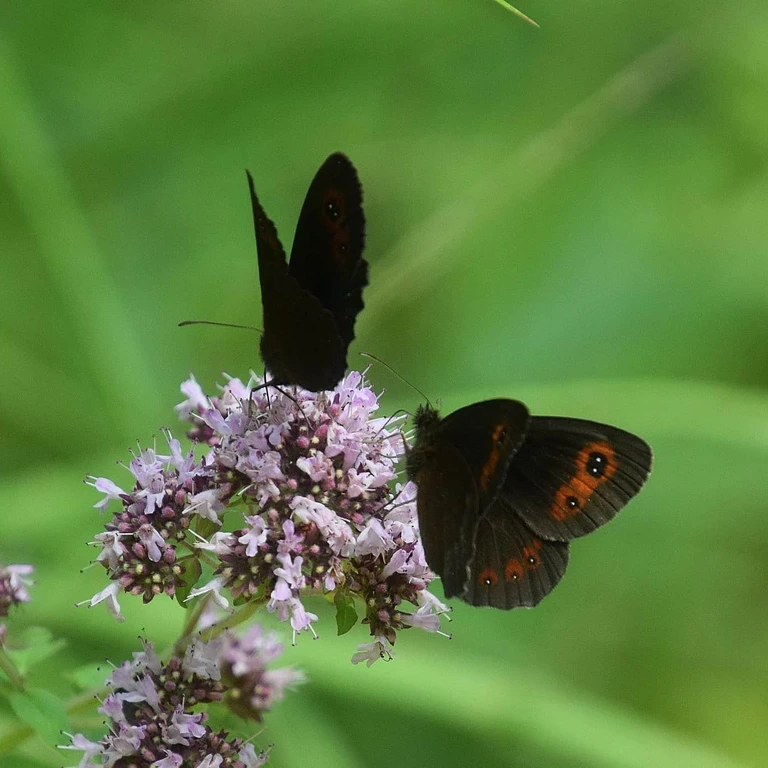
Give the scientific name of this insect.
Erebia aethiops
